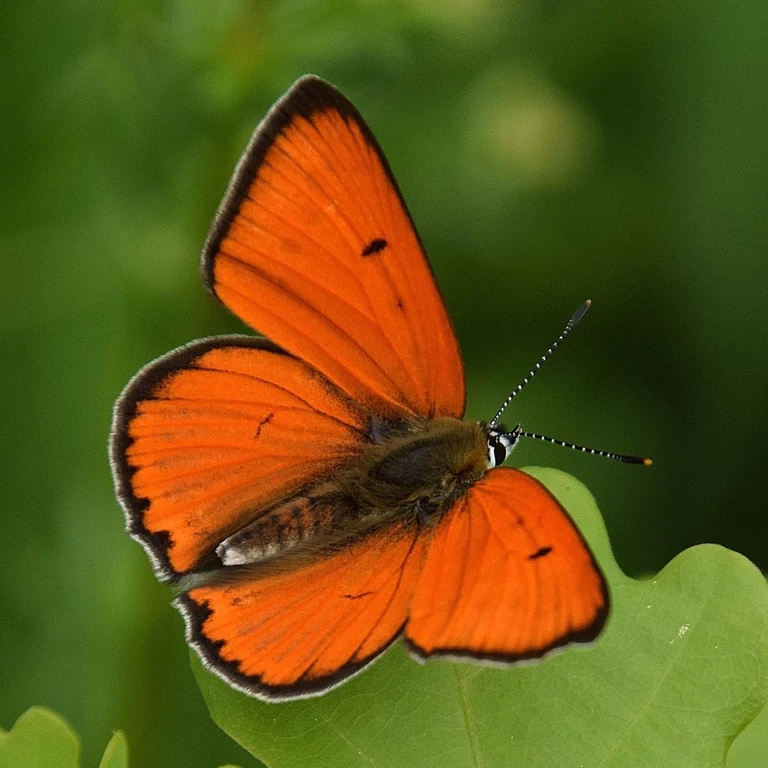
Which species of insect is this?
Lycaena dispar
